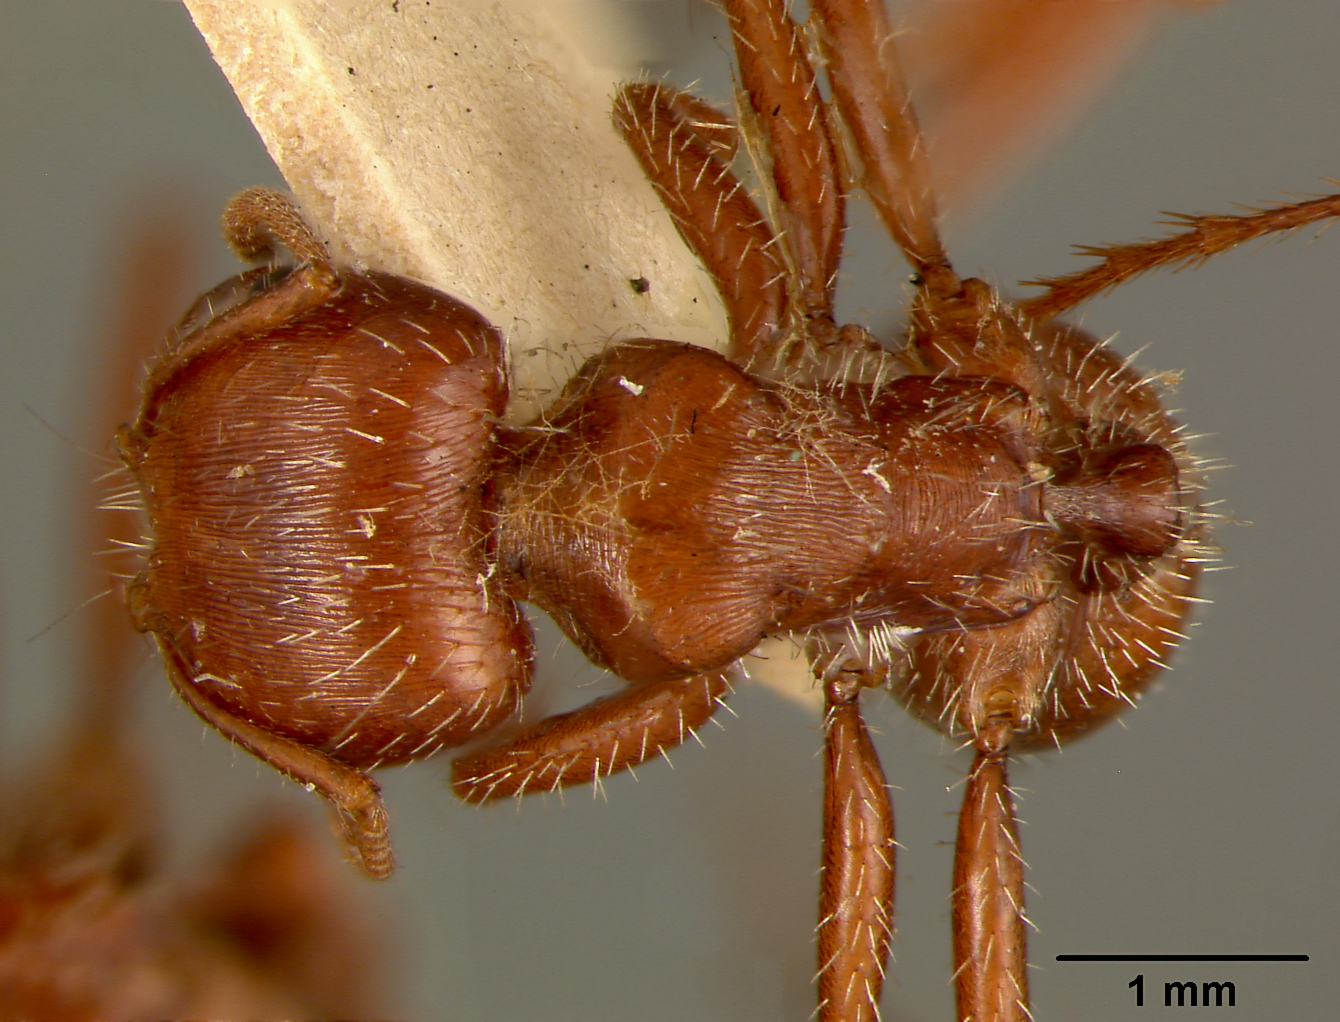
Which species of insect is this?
Pogonomyrmex sanctihyacinthi
